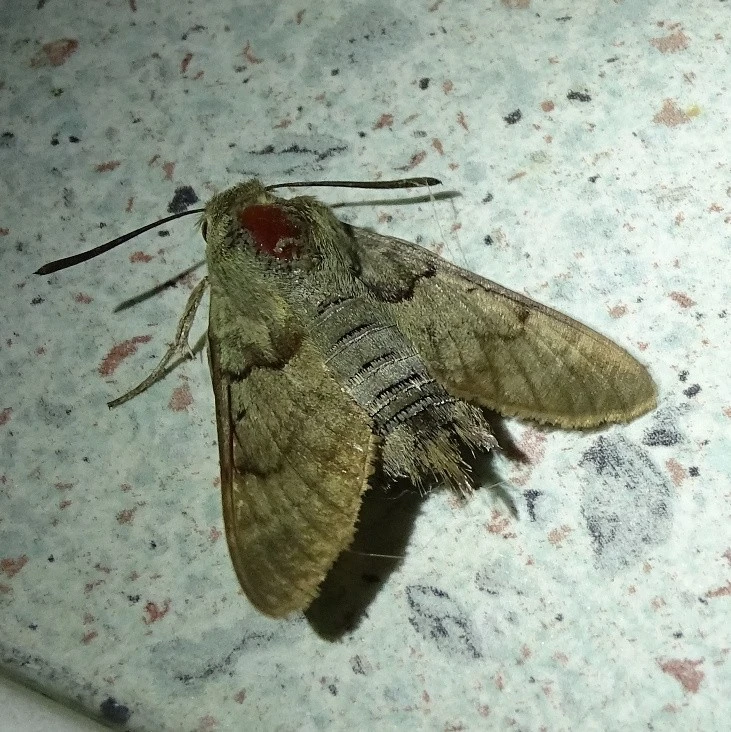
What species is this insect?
Macroglossum stellatarum
